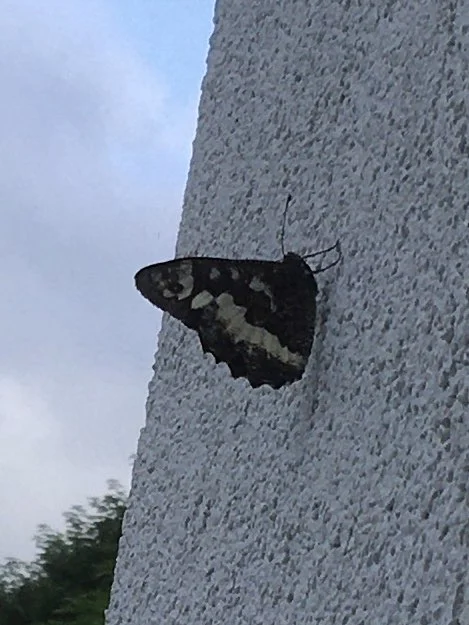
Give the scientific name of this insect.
Brintesia circe
